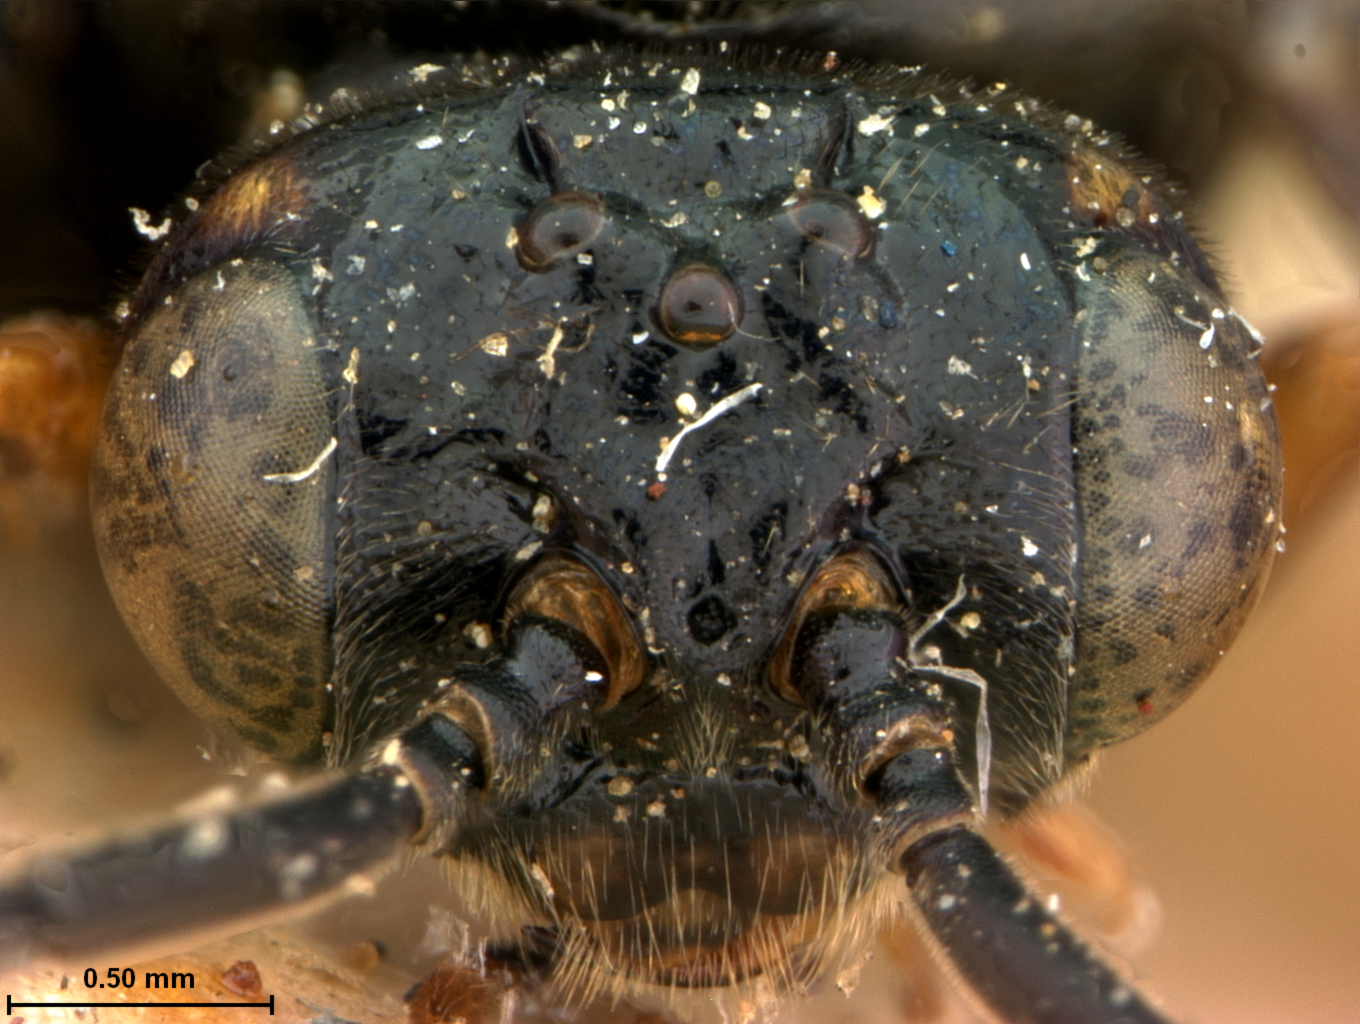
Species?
Pteronus japonicus
